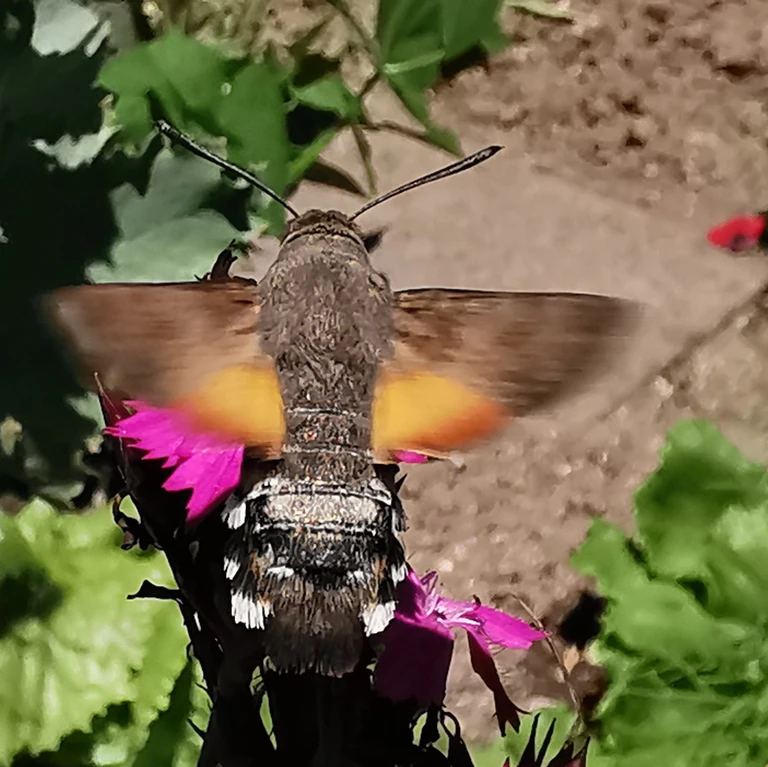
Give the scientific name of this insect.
Macroglossum stellatarum
